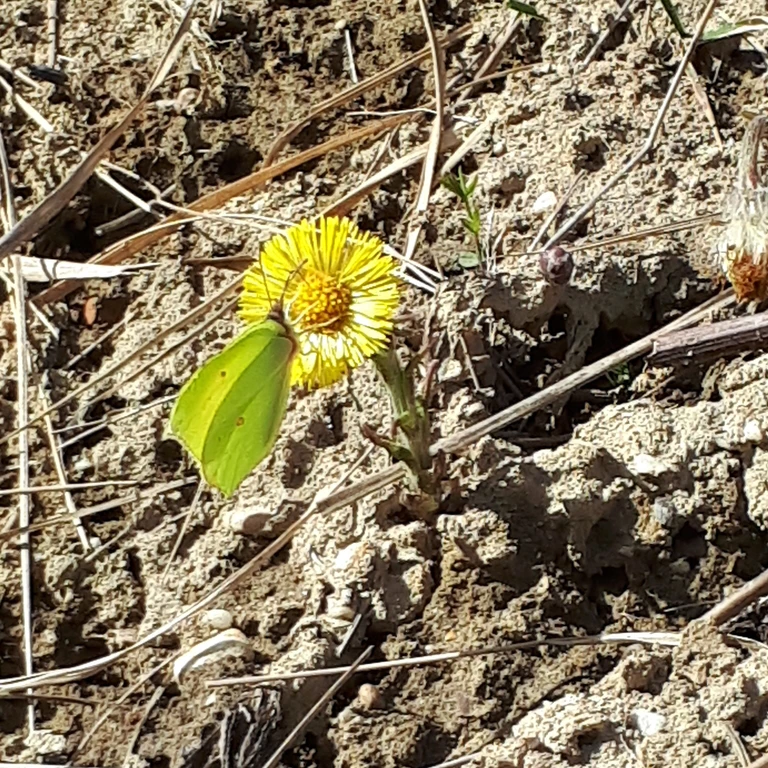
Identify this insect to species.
Gonepteryx rhamni
